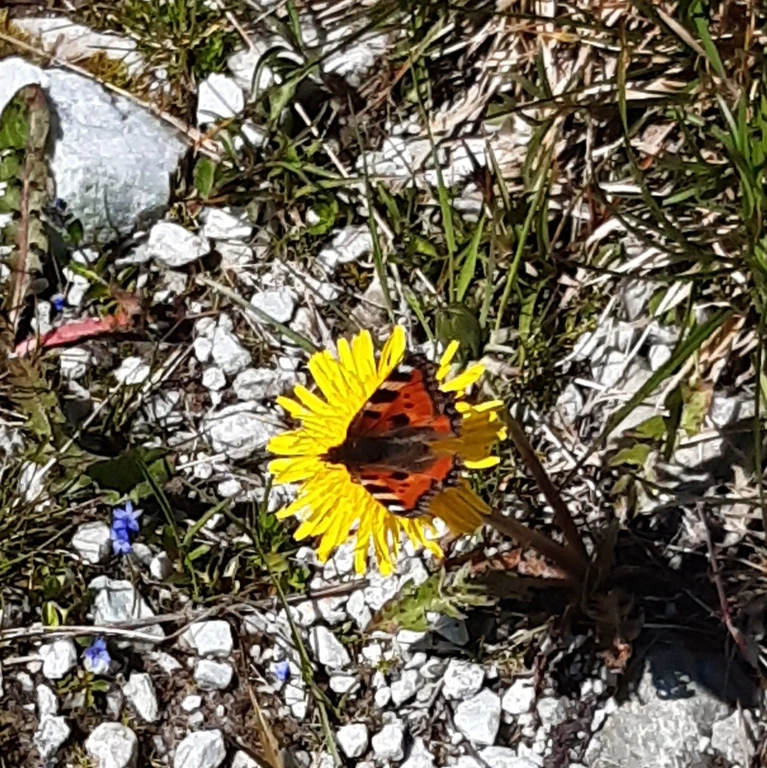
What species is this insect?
Aglais urticae
